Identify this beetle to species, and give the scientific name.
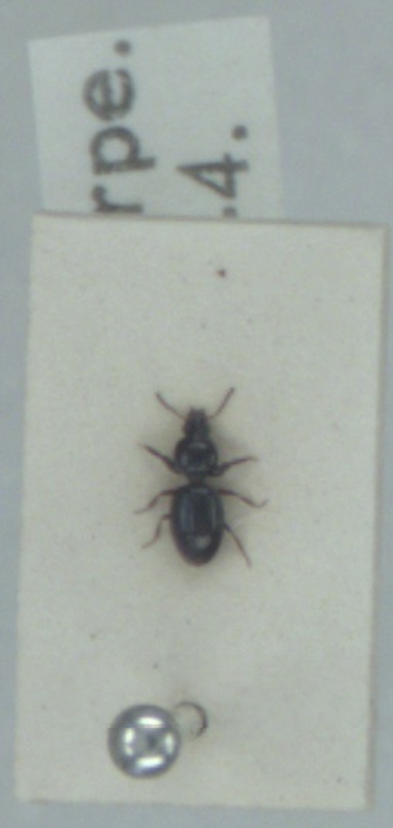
Dyschirius globosus
